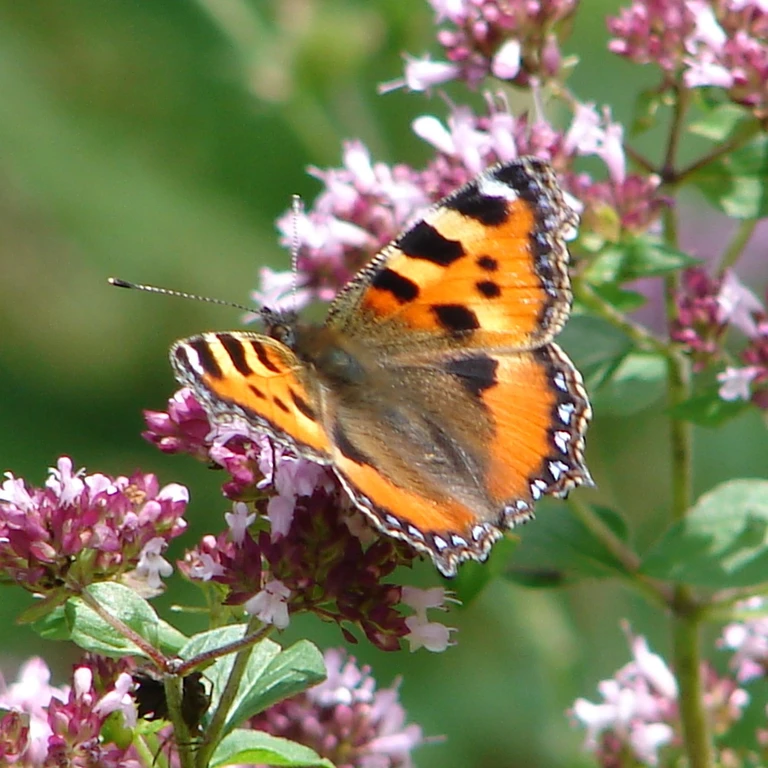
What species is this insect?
Aglais urticae
